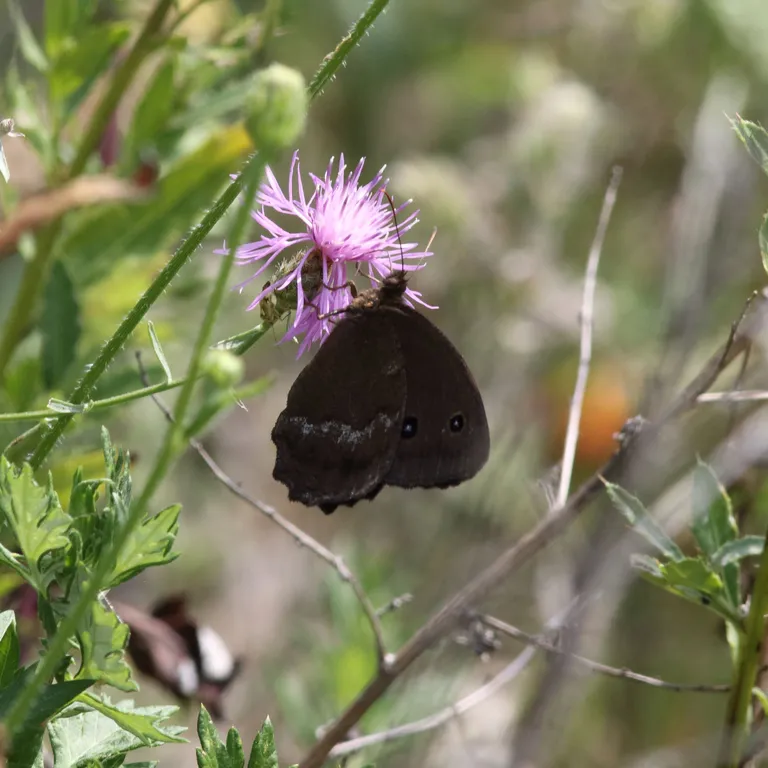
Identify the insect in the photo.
Minois dryas
